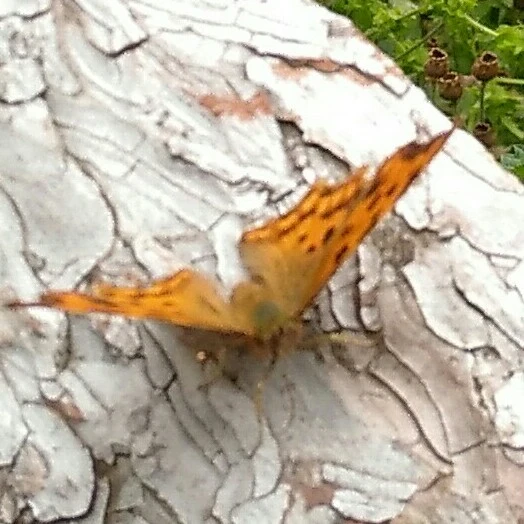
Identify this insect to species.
Polygonia c-album
